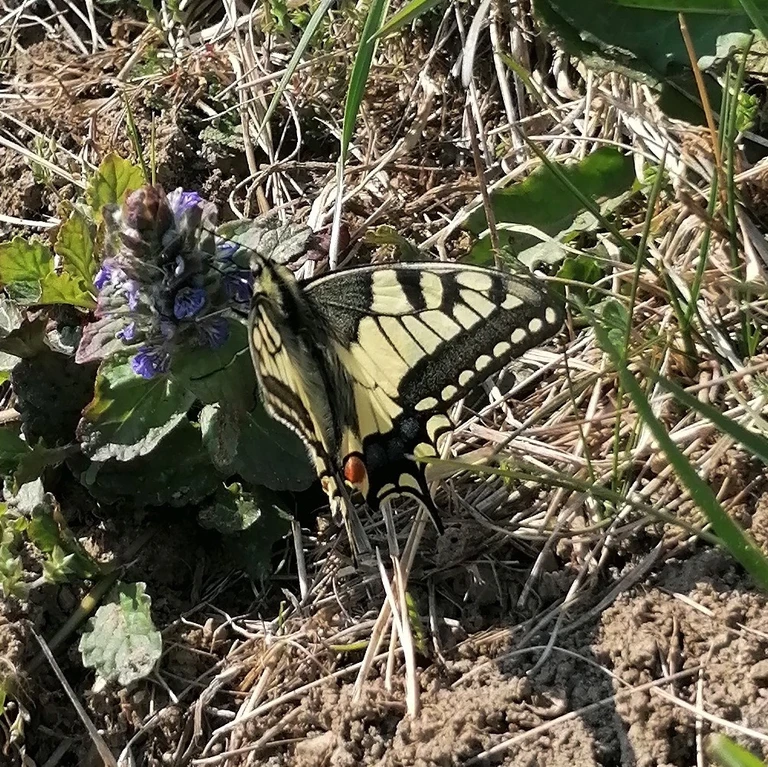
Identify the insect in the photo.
Papilio machaon
